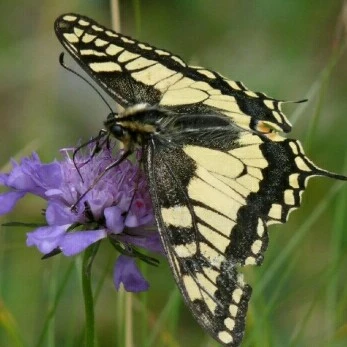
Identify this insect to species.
Papilio machaon
